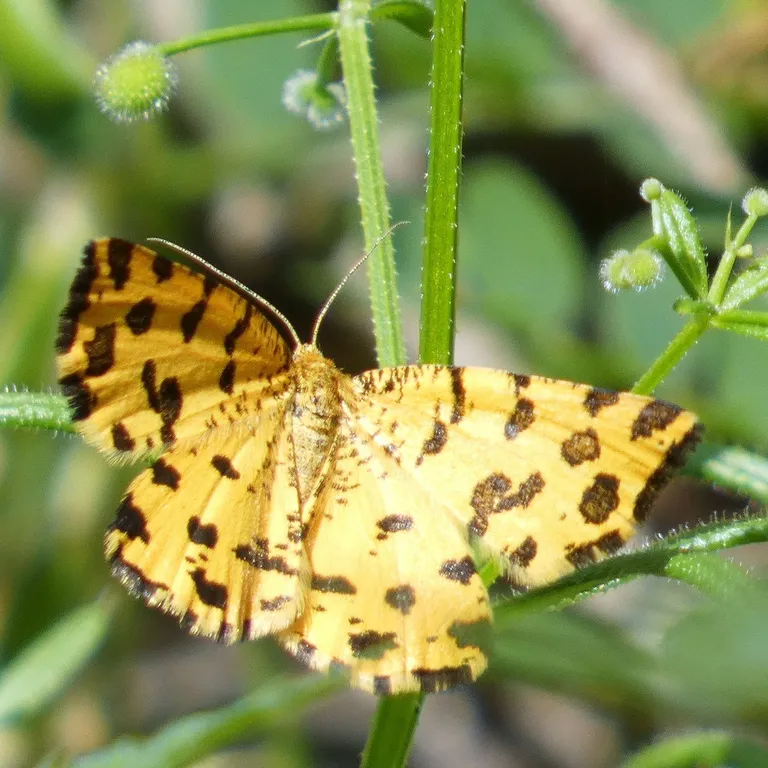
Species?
Pseudopanthera macularia
